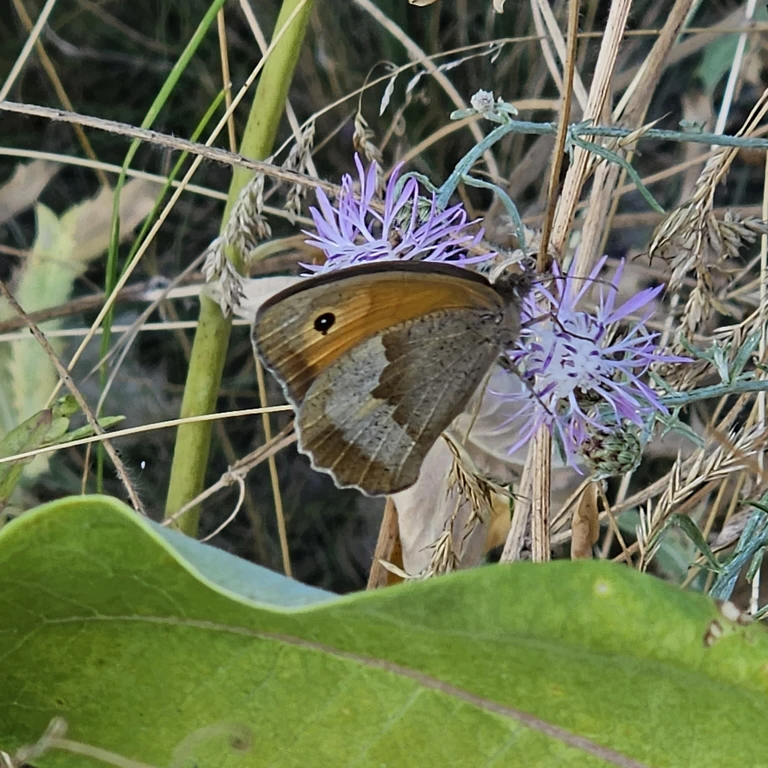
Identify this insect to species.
Maniola jurtina
